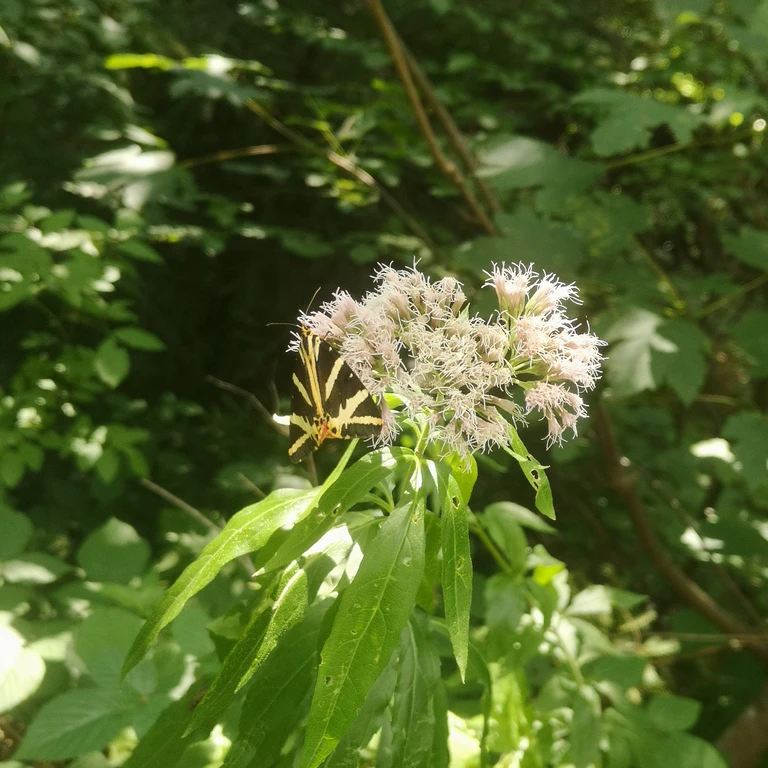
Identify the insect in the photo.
Euplagia quadripunctaria
